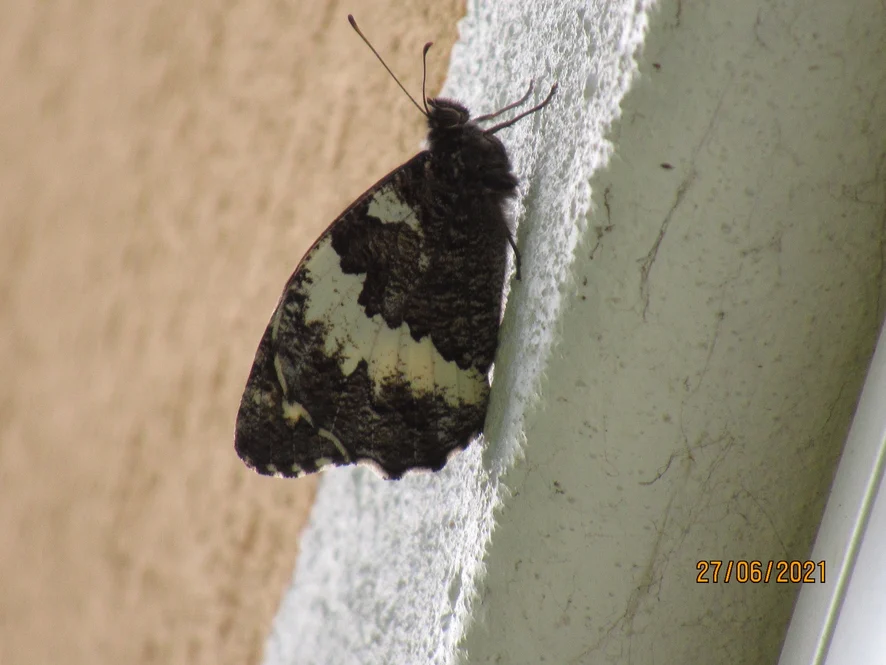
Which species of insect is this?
Brintesia circe
